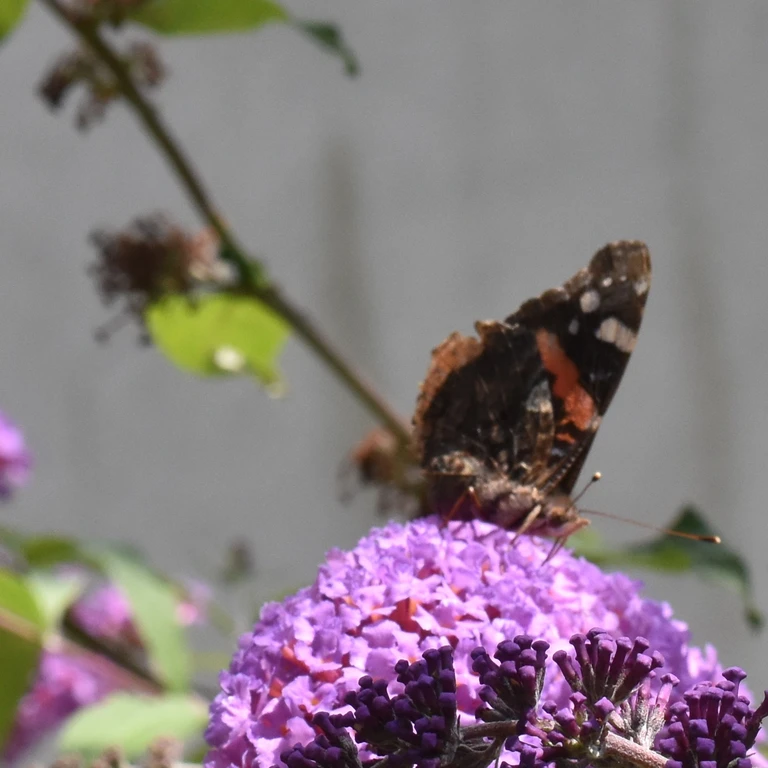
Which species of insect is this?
Vanessa atalanta
